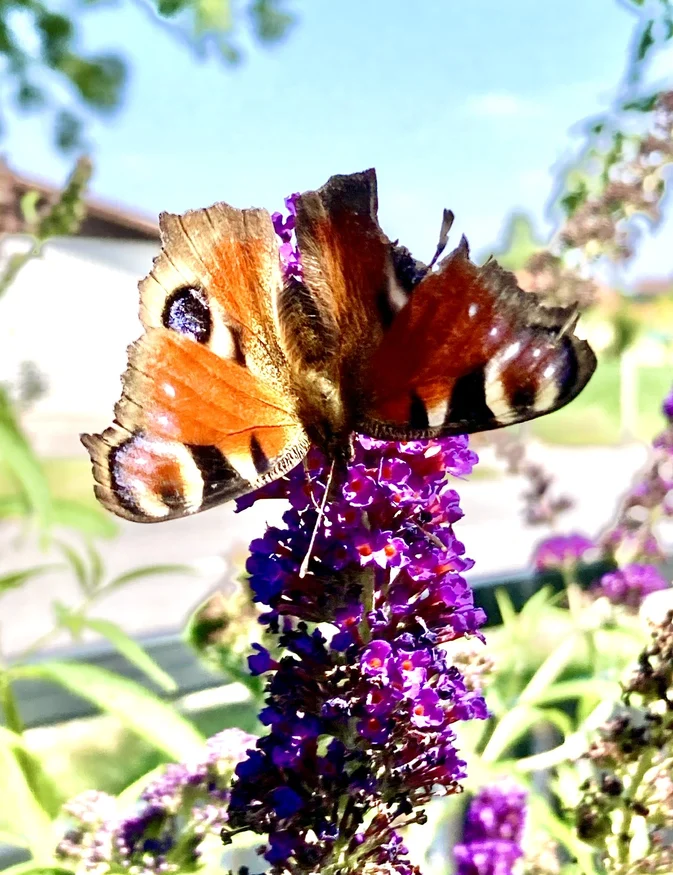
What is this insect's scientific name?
Aglais io
